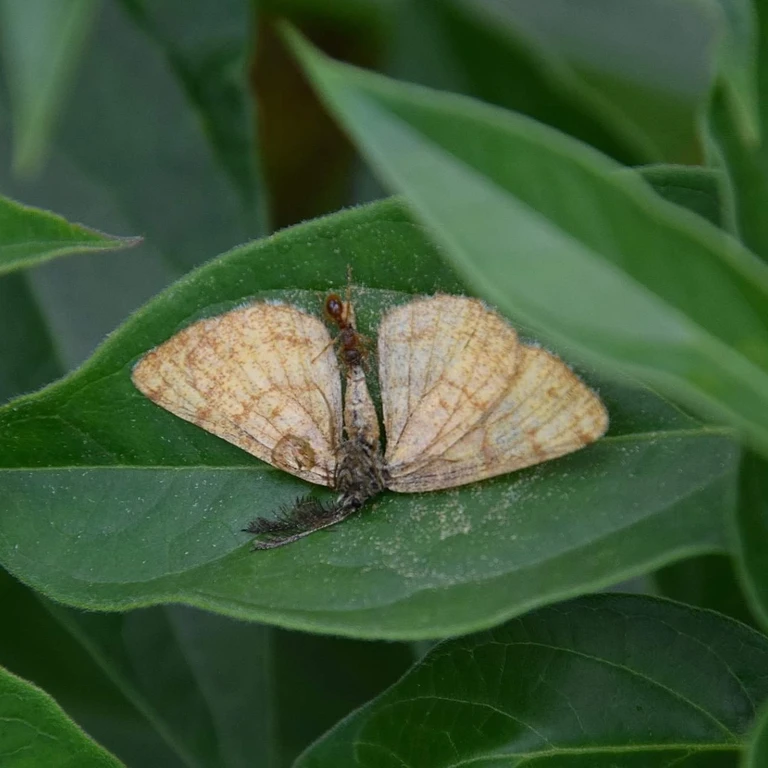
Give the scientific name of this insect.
Ematurga atomaria
